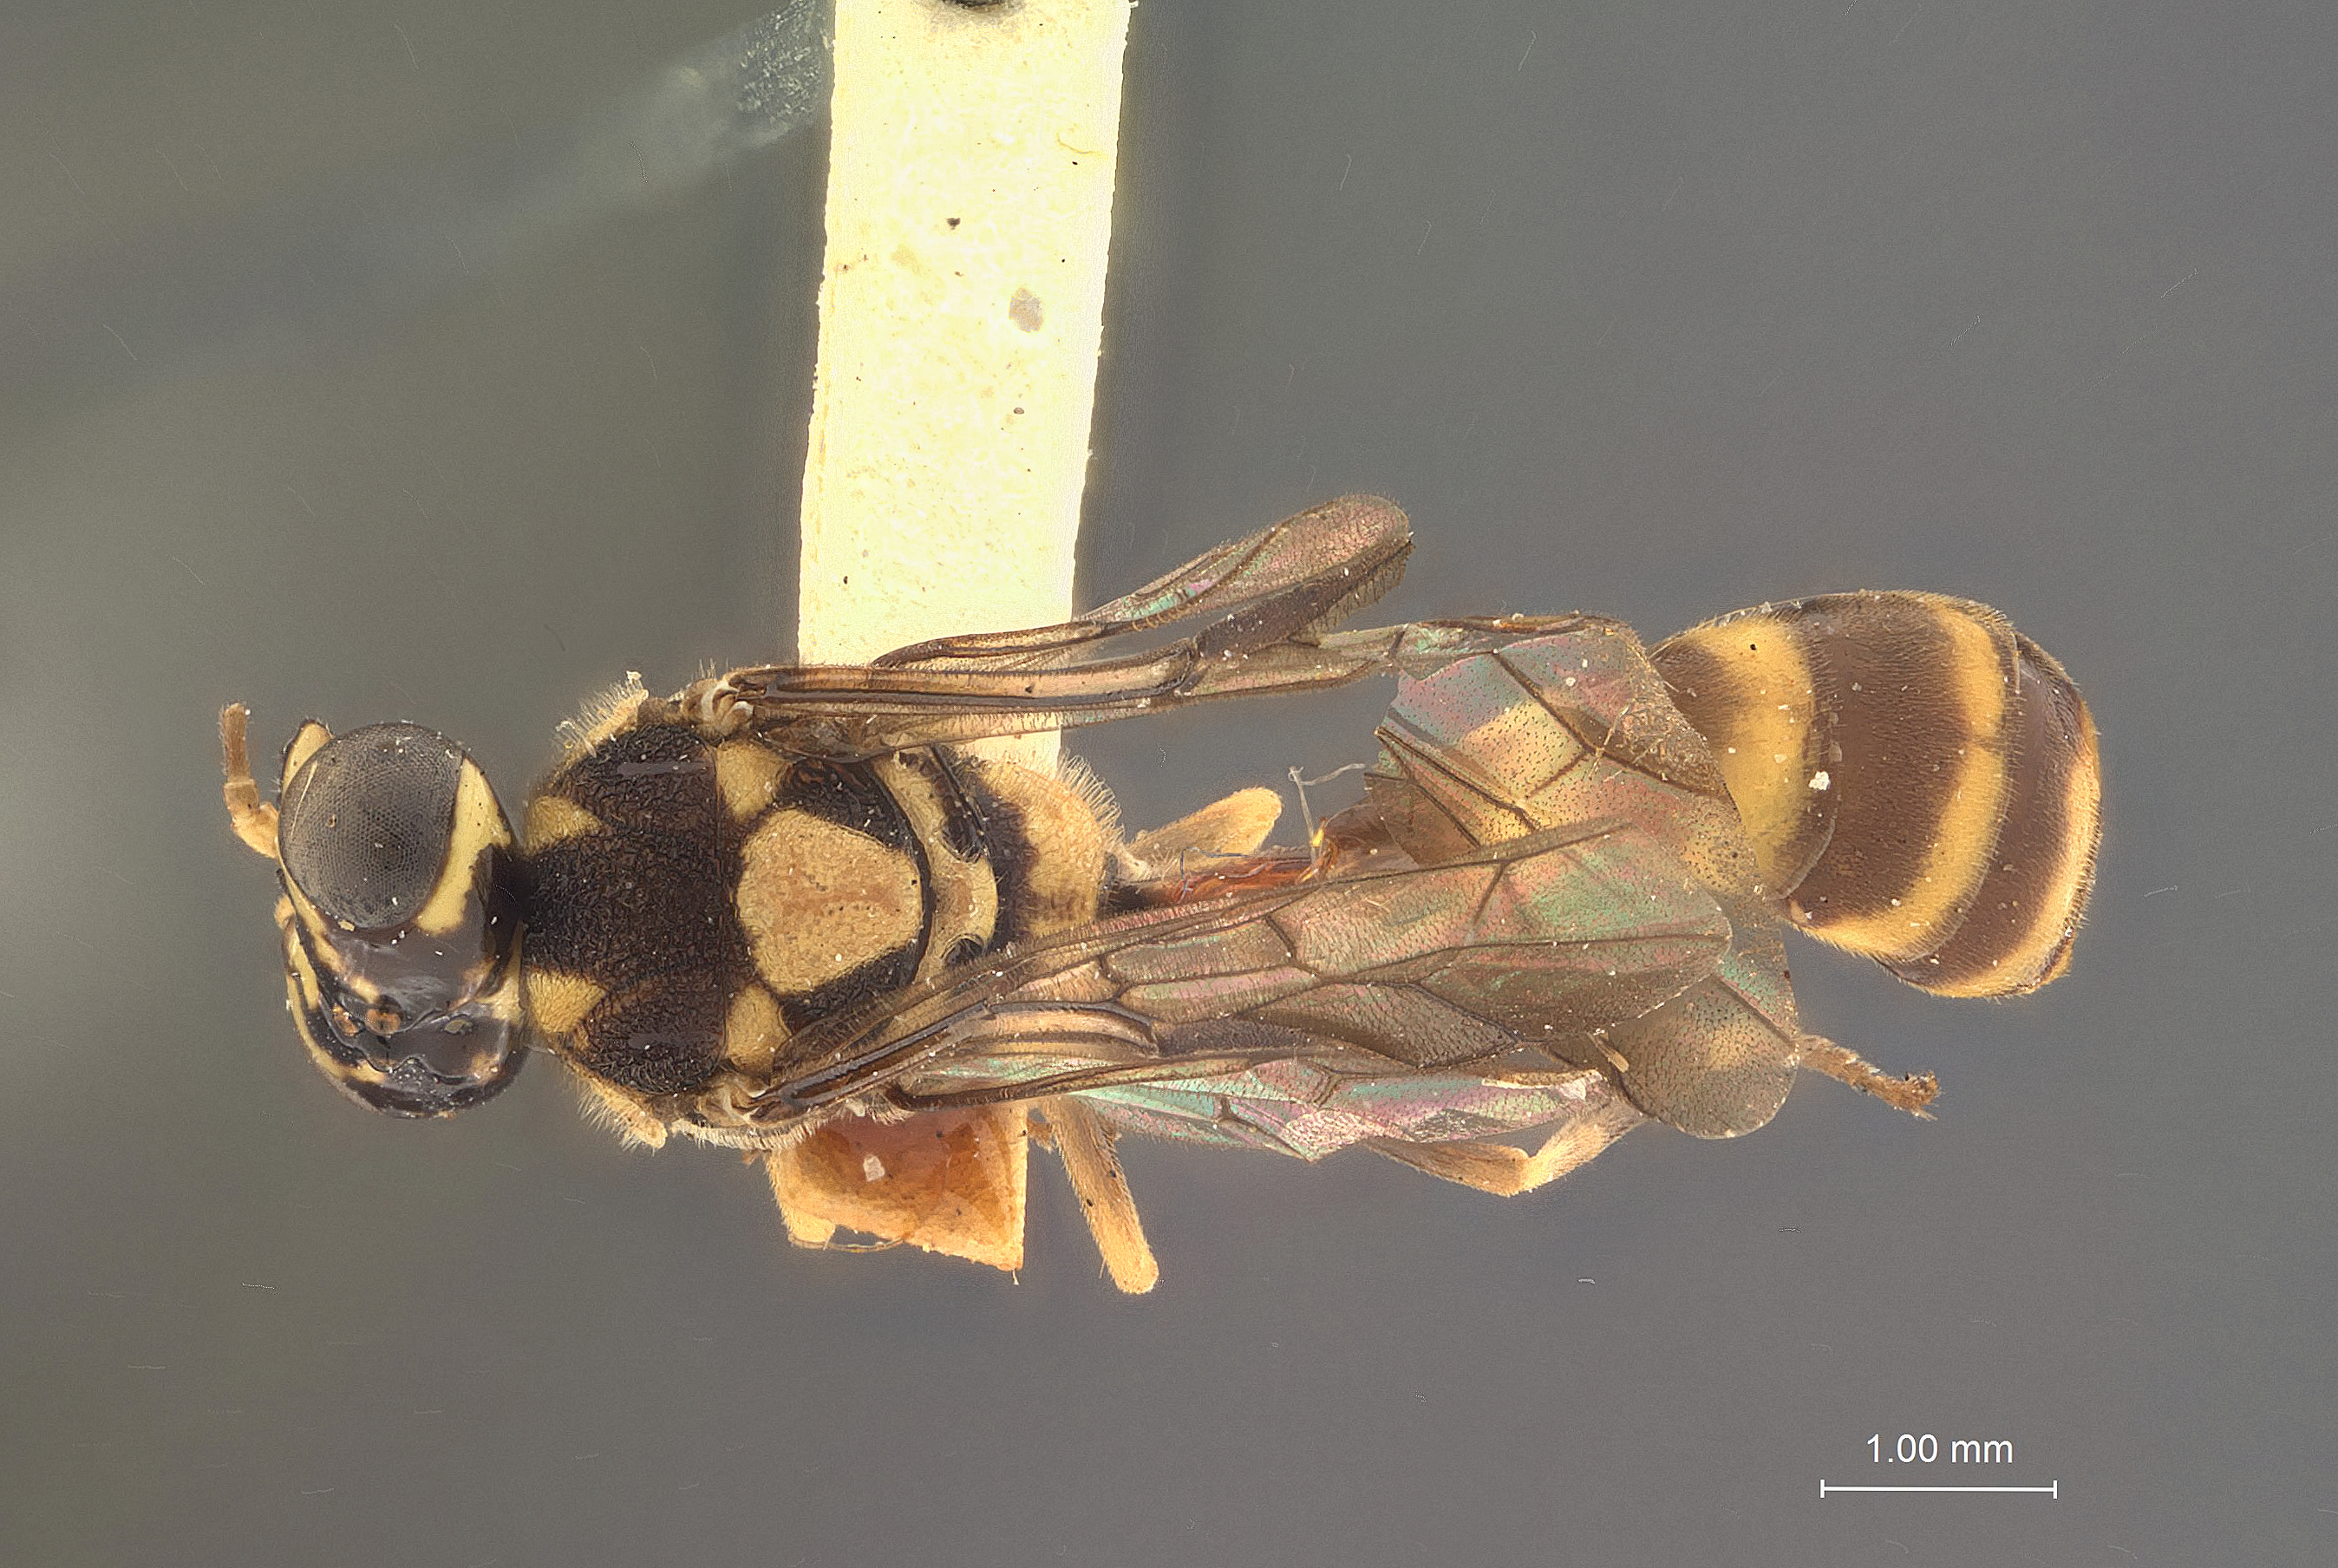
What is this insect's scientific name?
Bakeronymus typicus
